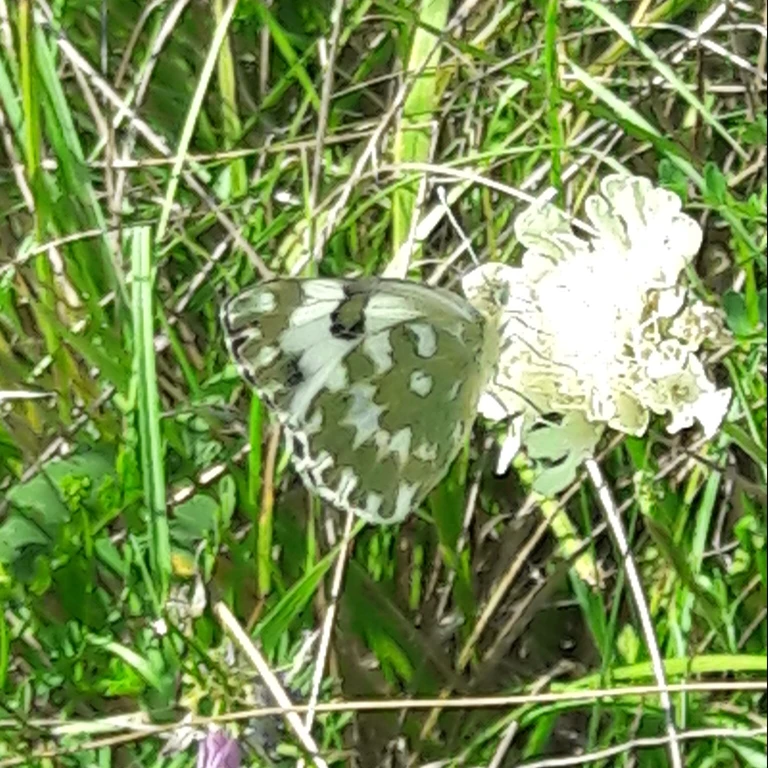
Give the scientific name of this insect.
Pontia edusa
